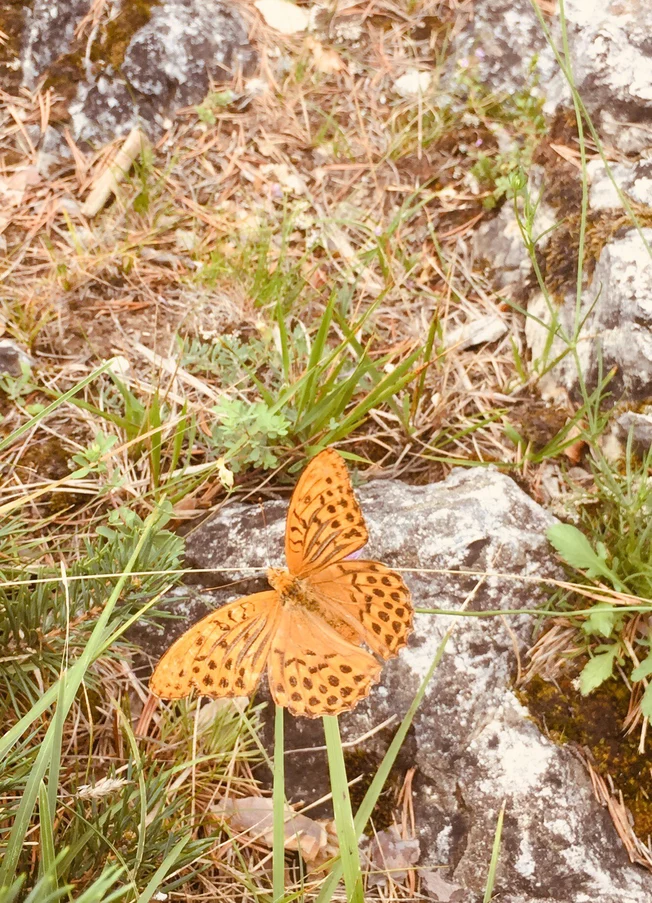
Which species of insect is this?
Argynnis paphia
